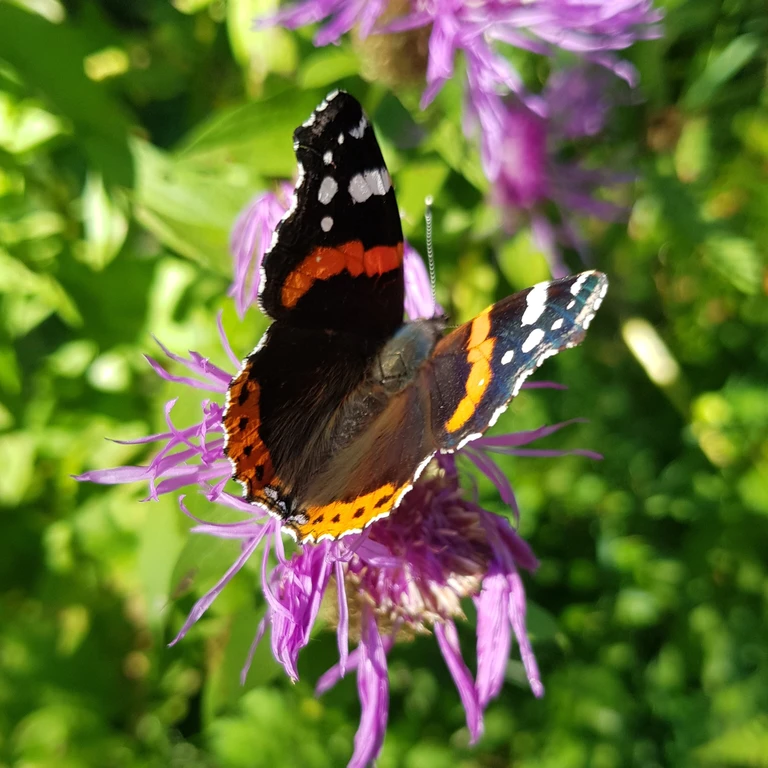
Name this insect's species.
Vanessa atalanta
